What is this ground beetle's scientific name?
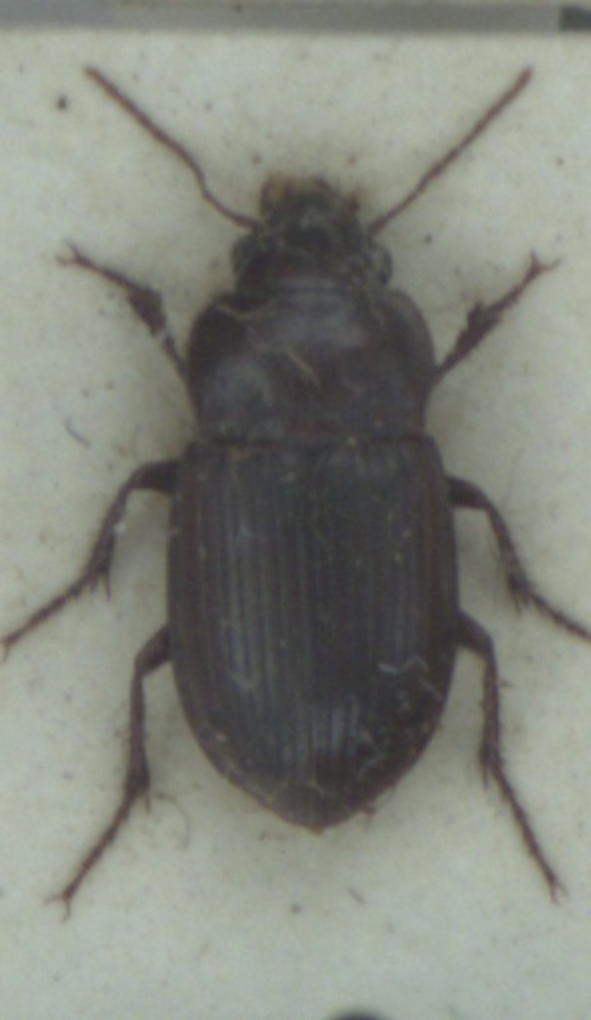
Amara fulva
